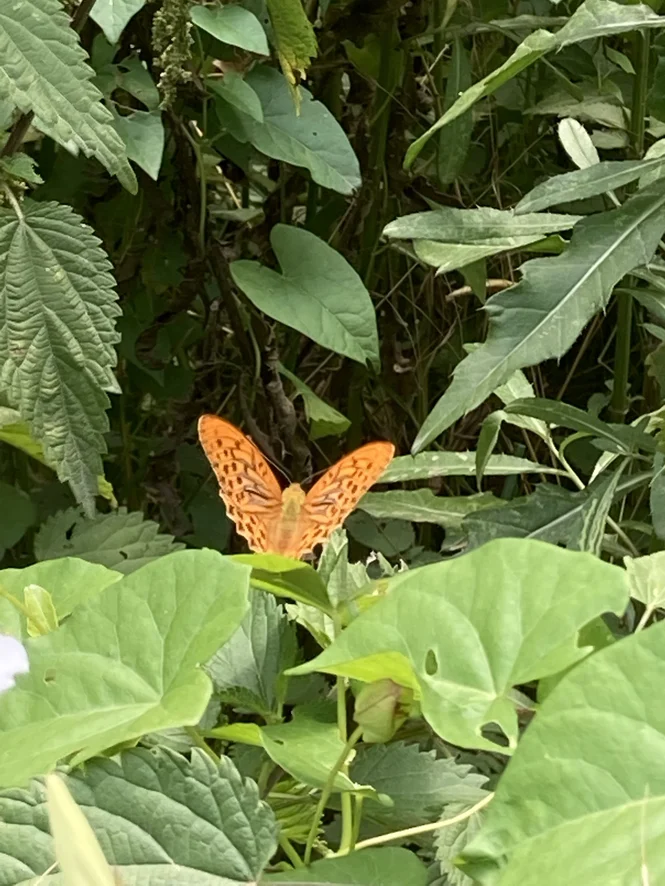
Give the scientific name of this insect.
Argynnis paphia
